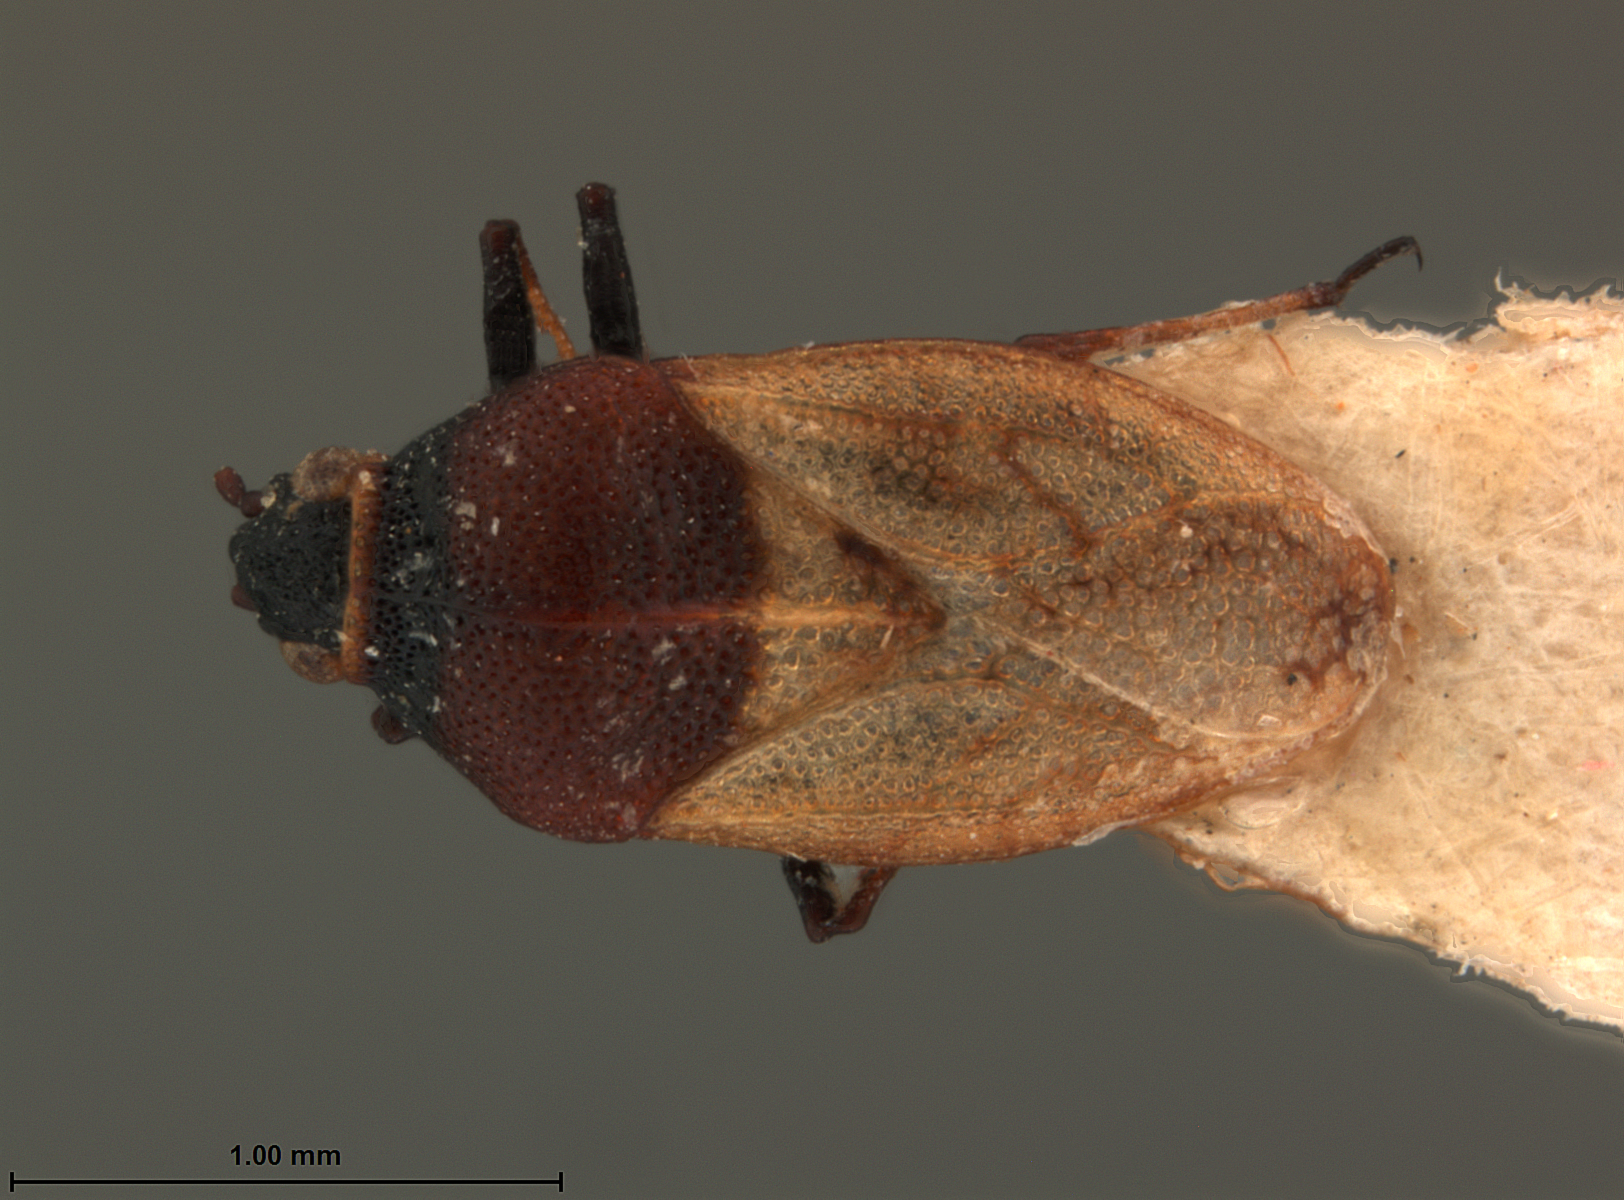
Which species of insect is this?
Sabestena alferii
